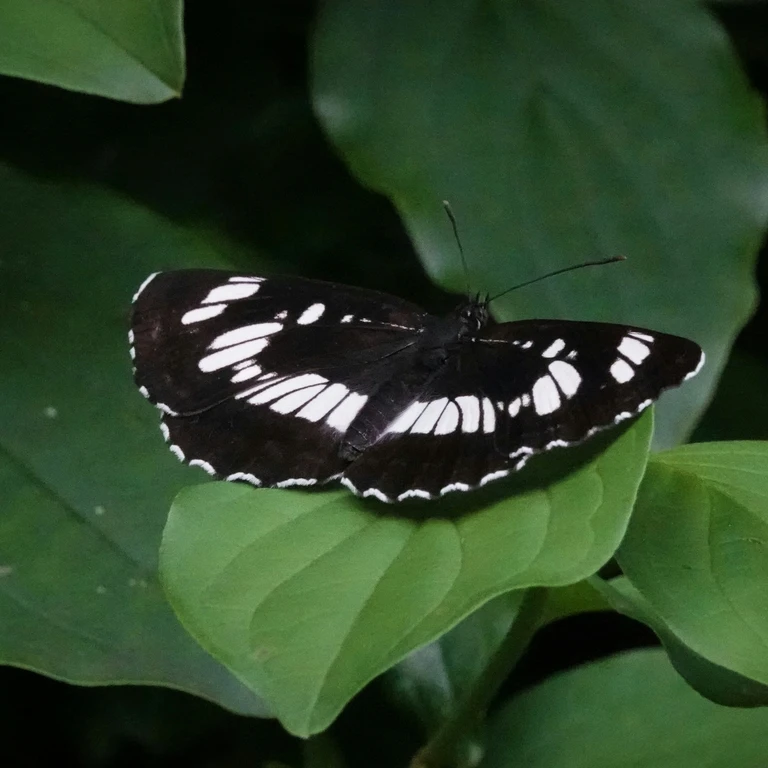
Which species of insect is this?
Neptis rivularis
